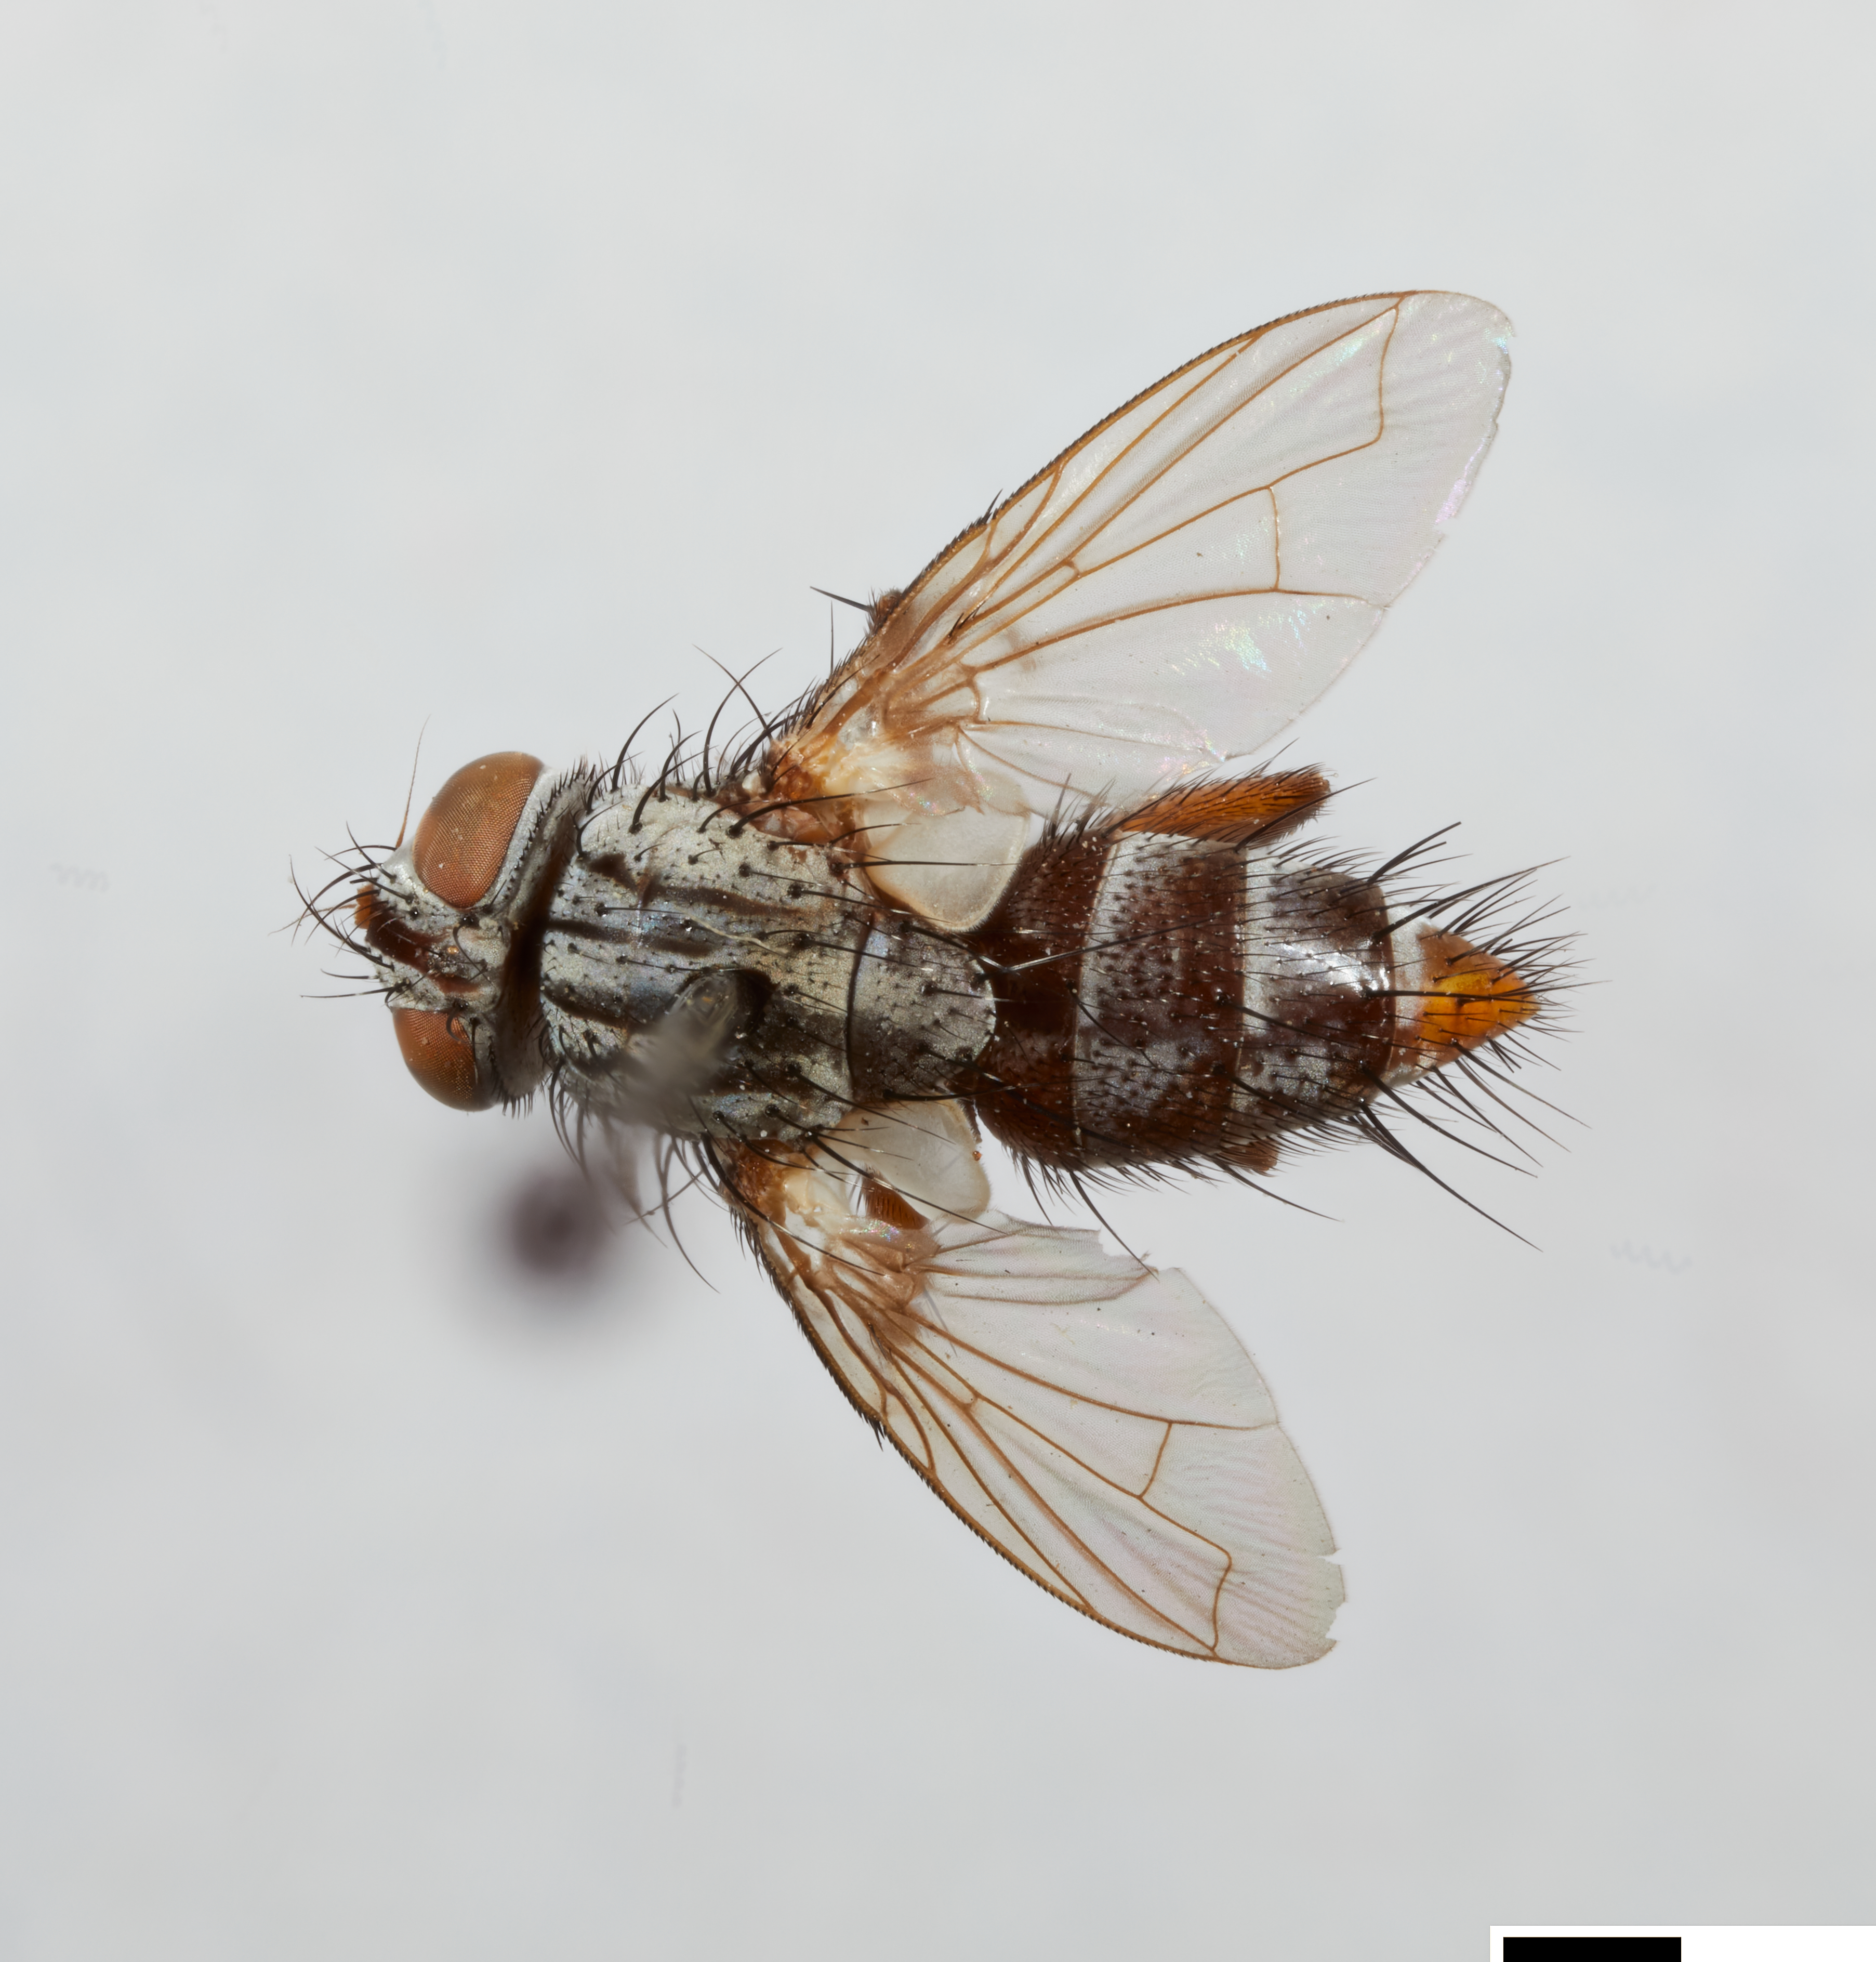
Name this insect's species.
Epidexia filamentosa
